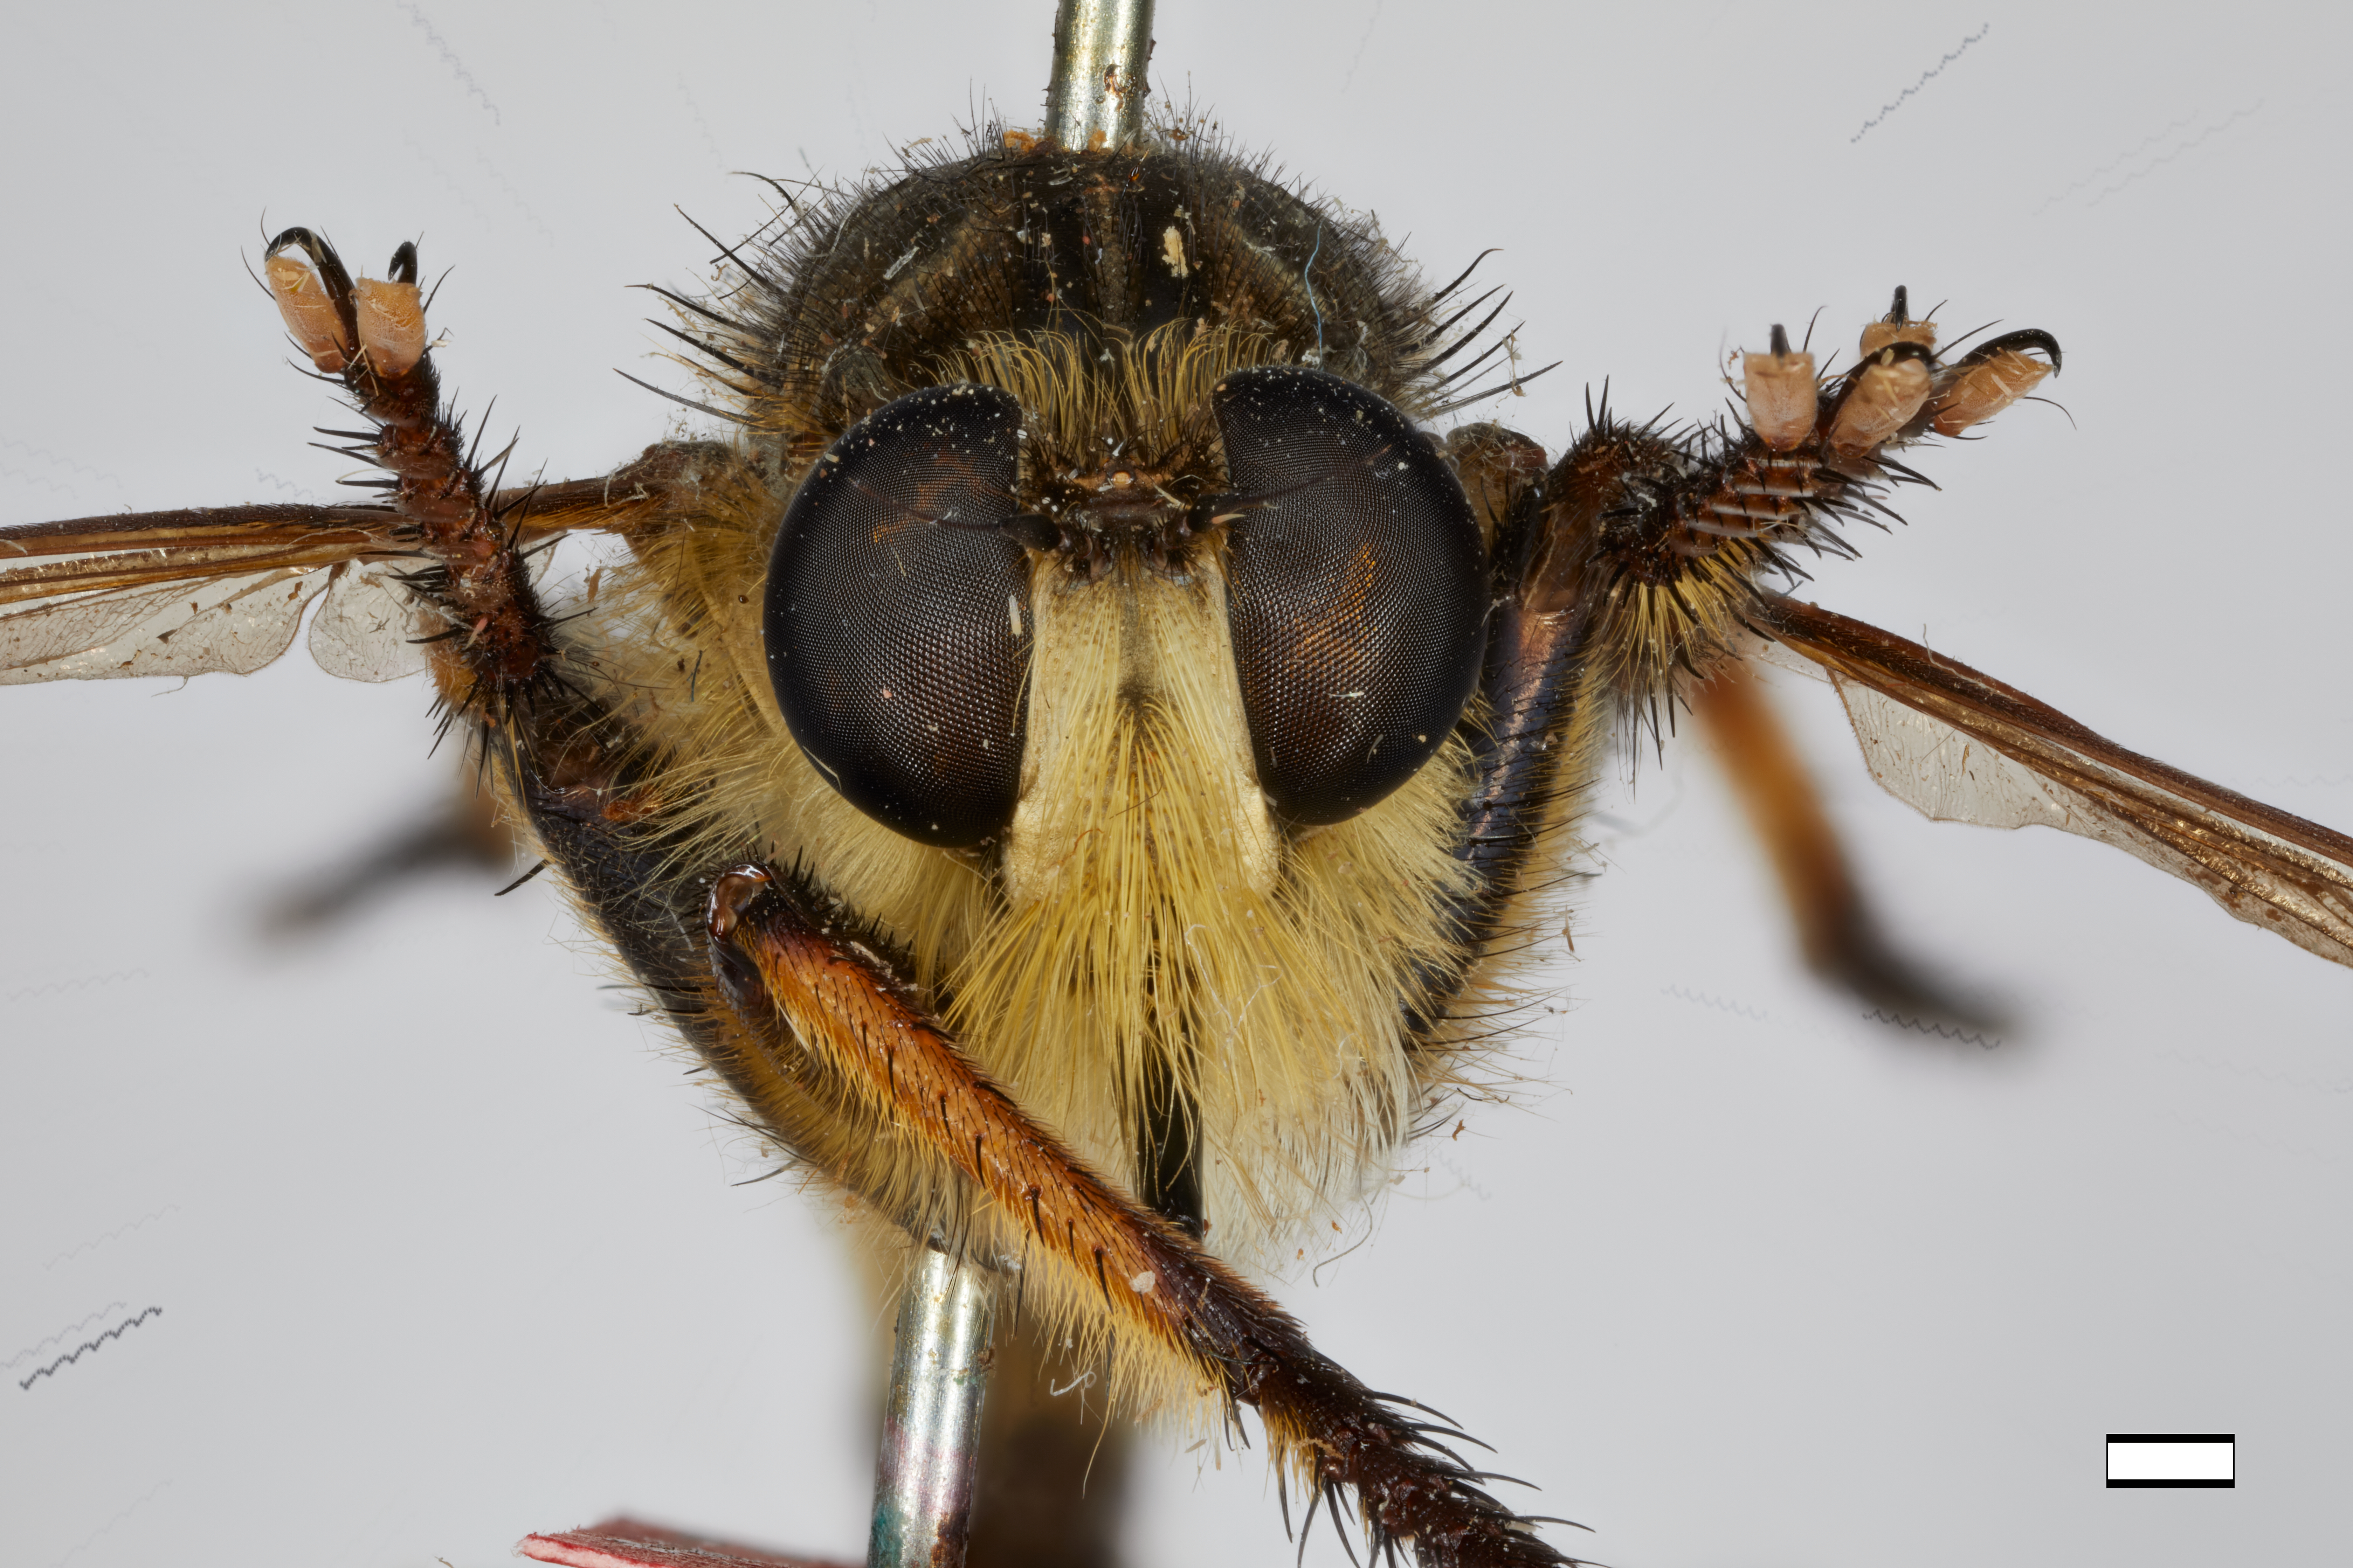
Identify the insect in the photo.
Promachus ater
